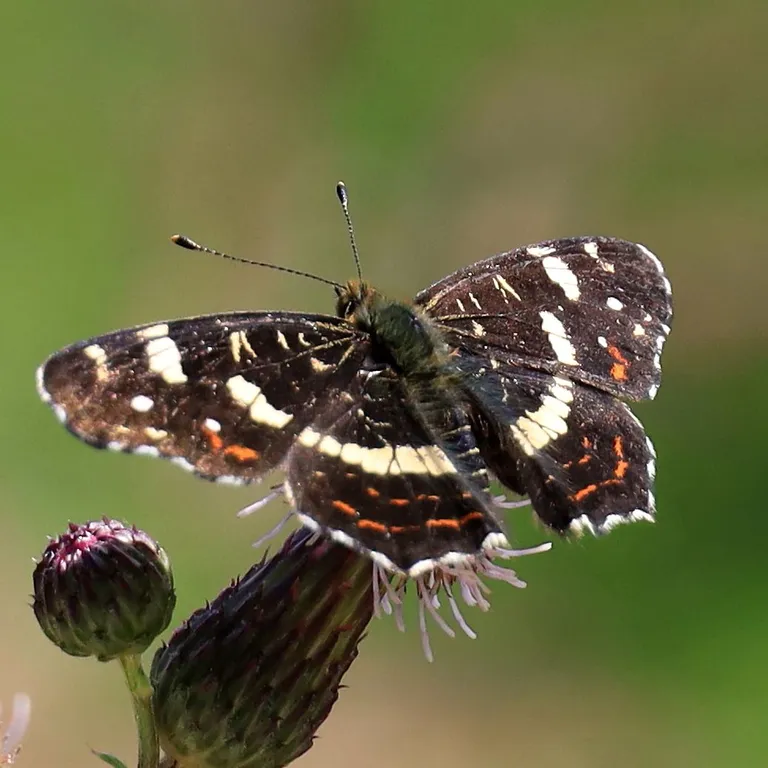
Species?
Araschnia levana
